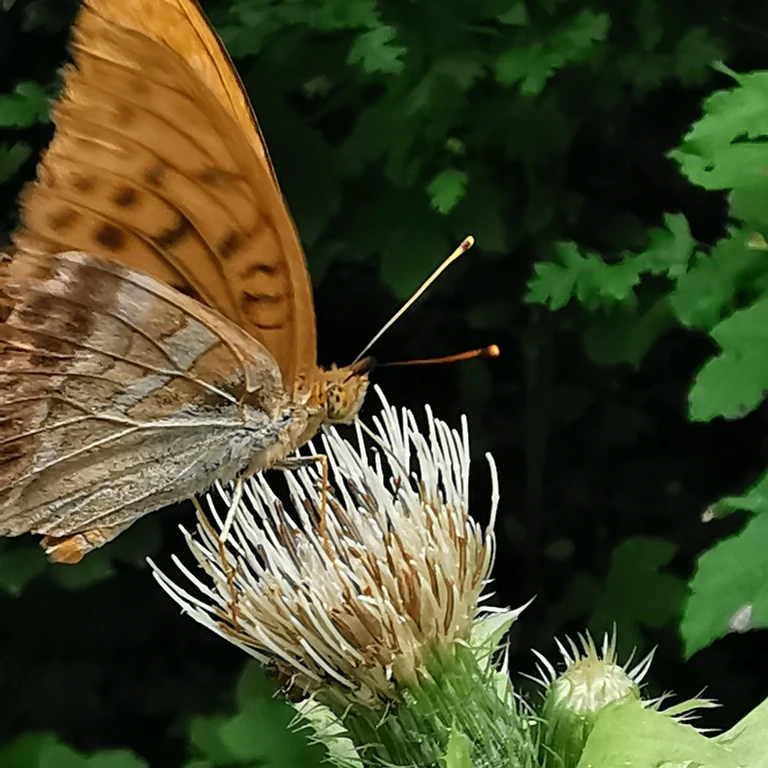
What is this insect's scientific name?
Argynnis paphia
